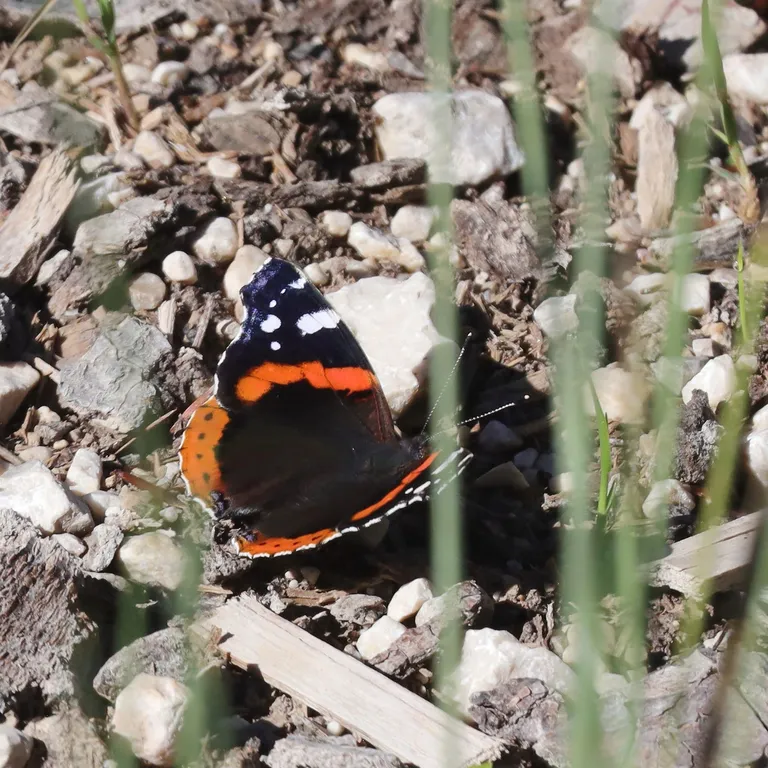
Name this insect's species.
Vanessa atalanta
